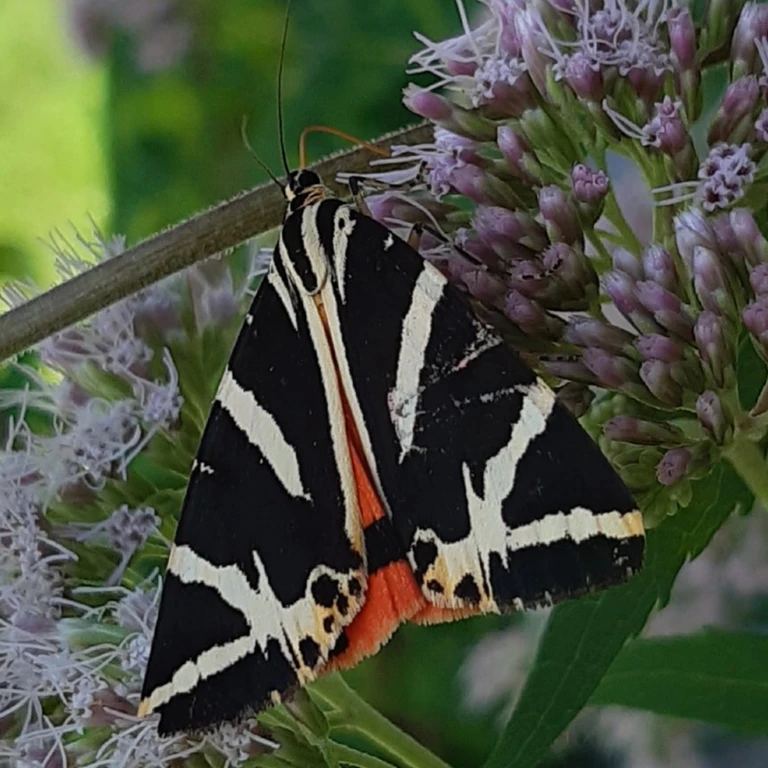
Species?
Euplagia quadripunctaria
